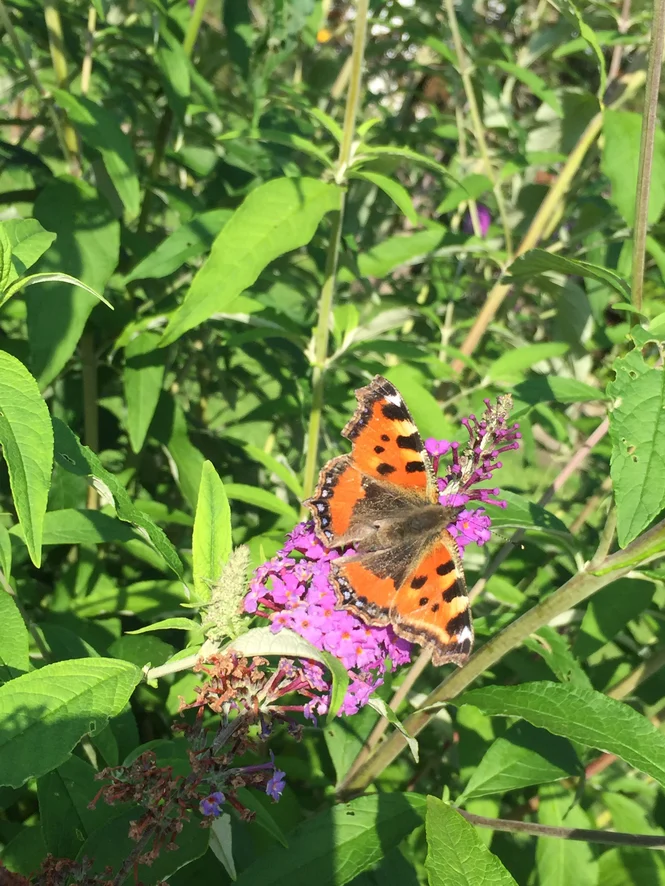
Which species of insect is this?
Aglais urticae
